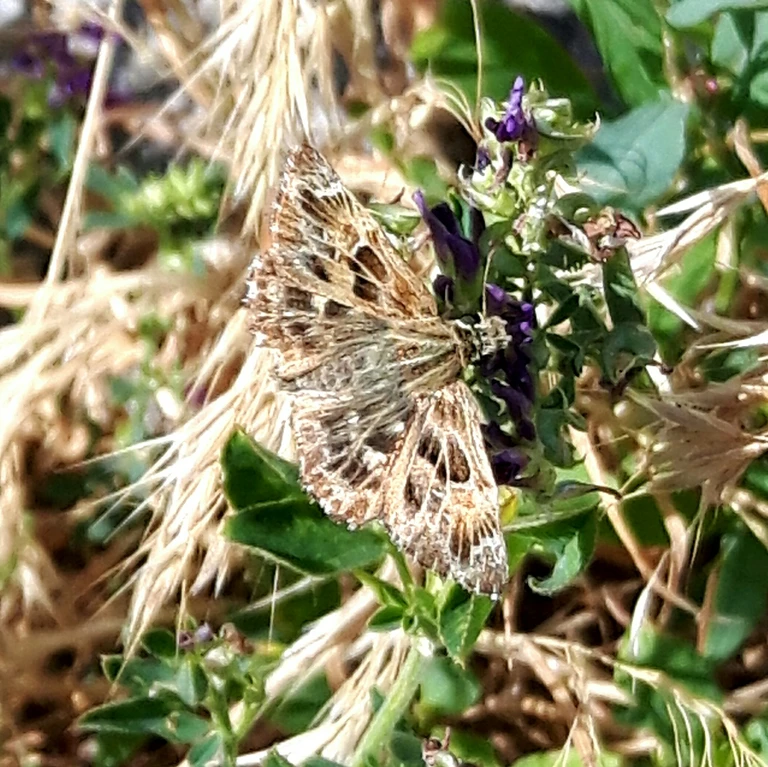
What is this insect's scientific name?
Carcharodus alceae
